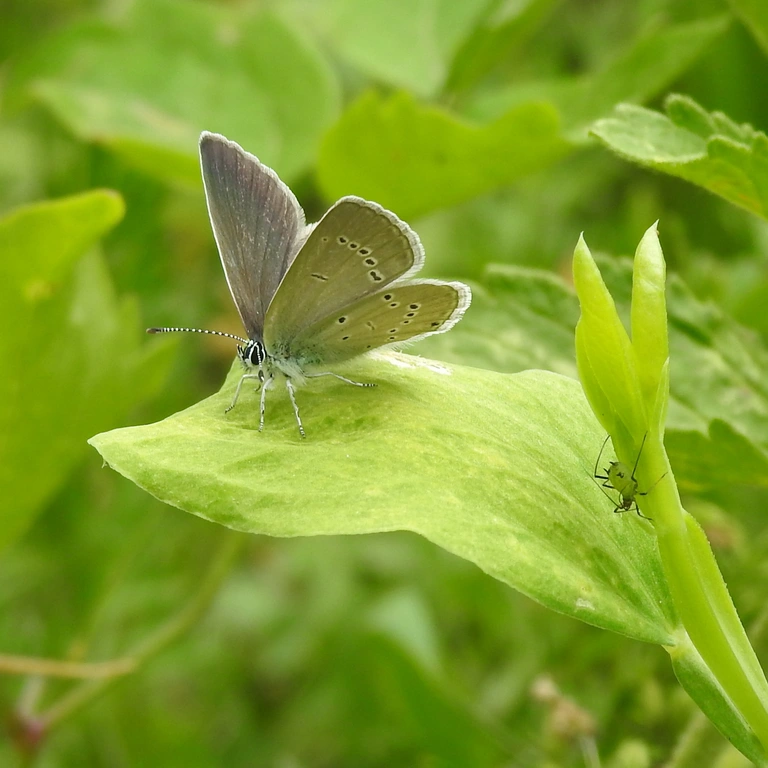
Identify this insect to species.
Cupido minimus
